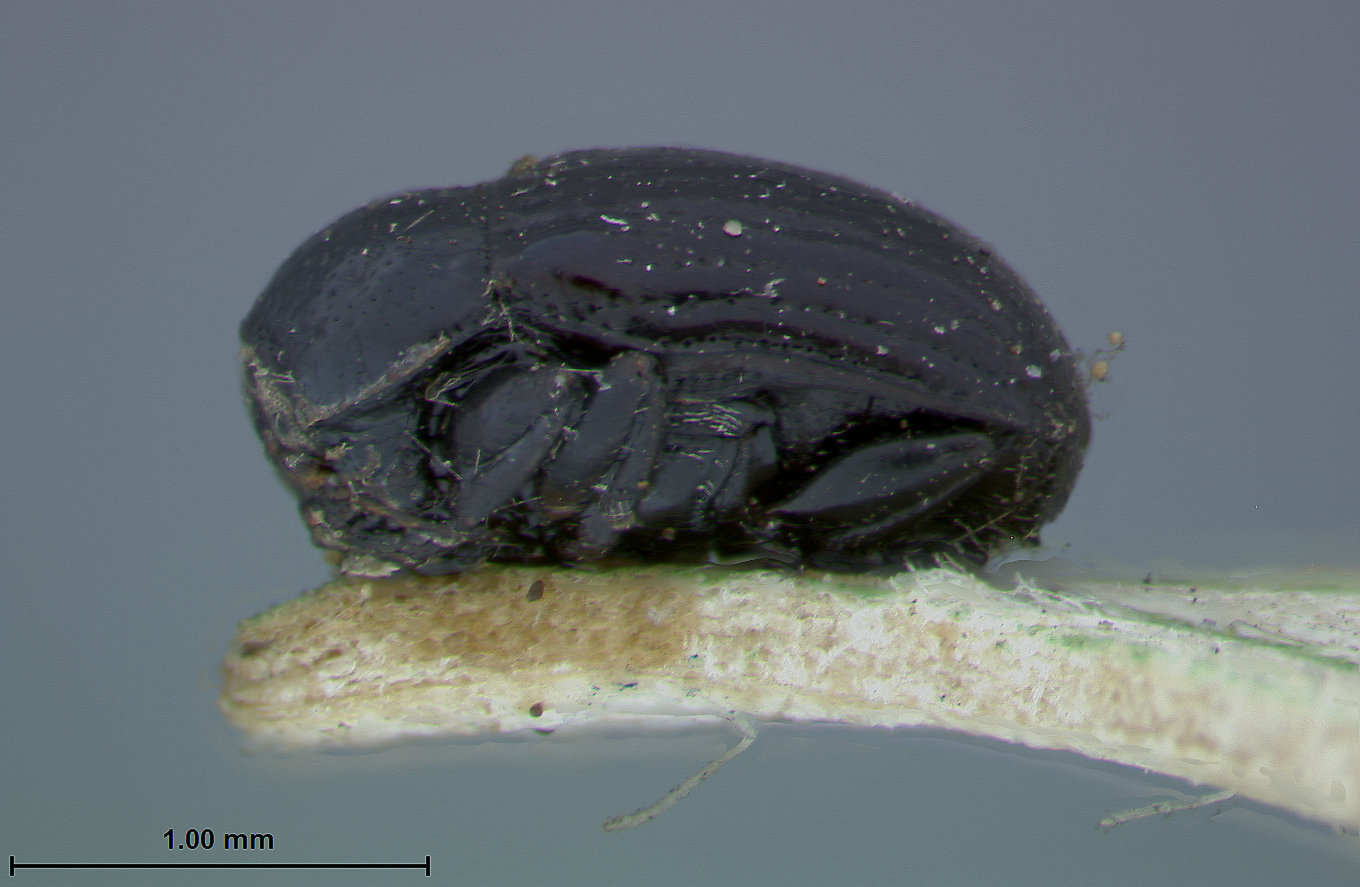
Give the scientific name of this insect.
Lexiphanes nigripennis
